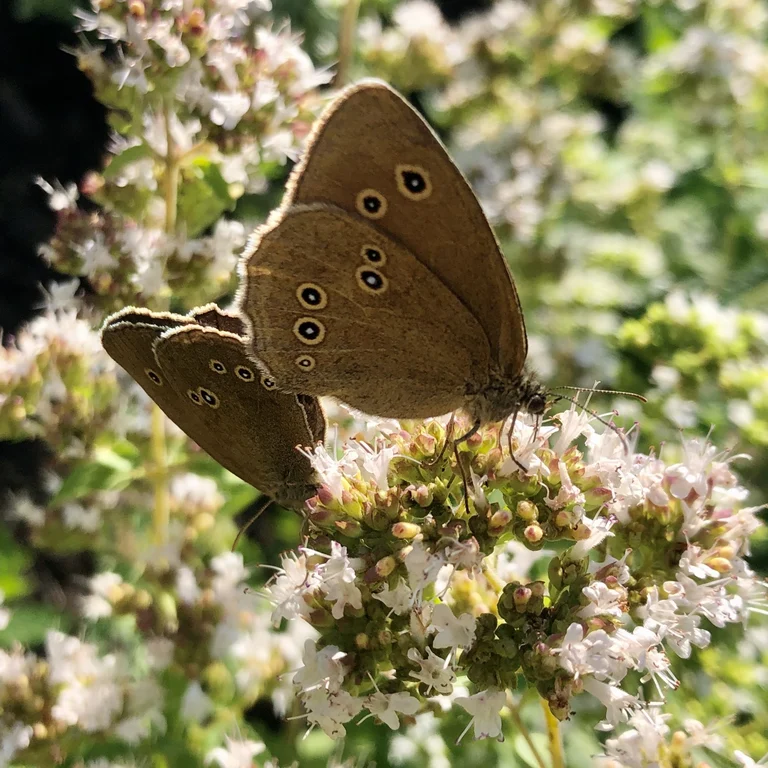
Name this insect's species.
Aphantopus hyperantus
